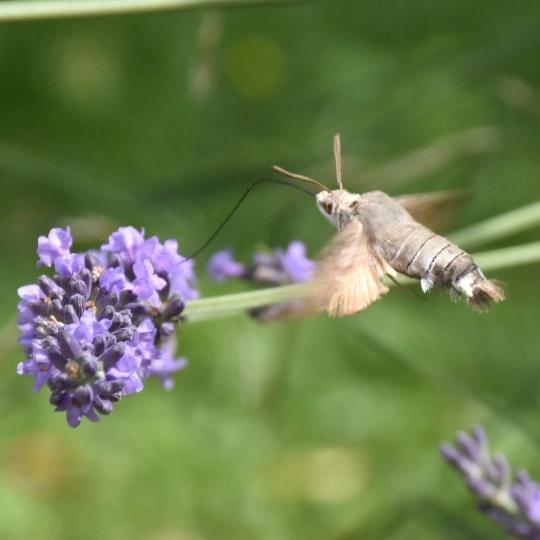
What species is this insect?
Macroglossum stellatarum
